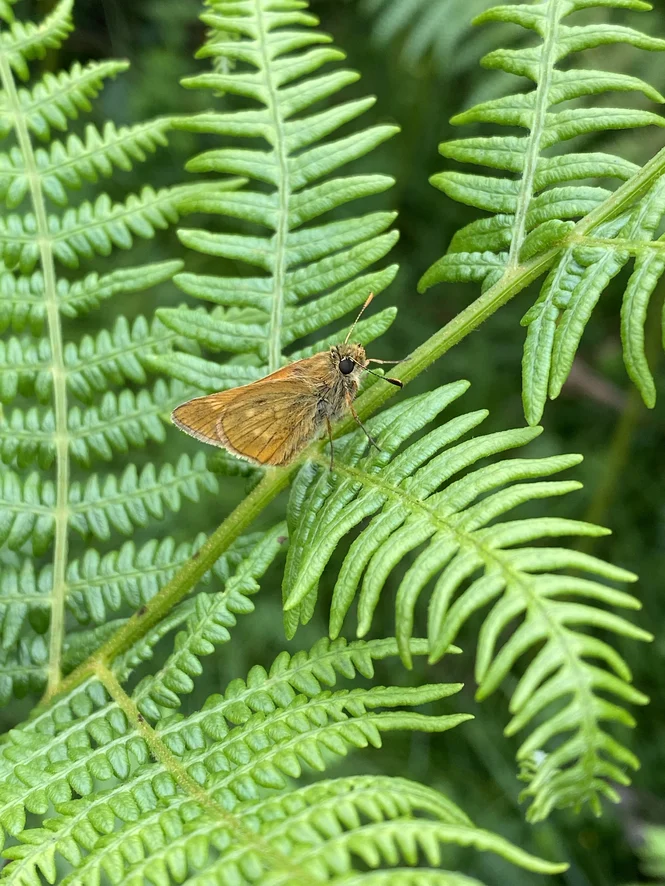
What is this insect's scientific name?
Ochlodes sylvanus (also Ochlodes venata)
